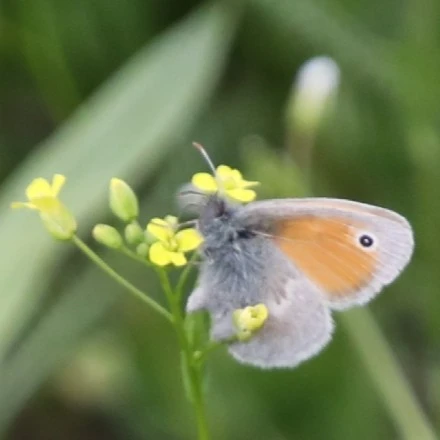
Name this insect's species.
Coenonympha pamphilus
